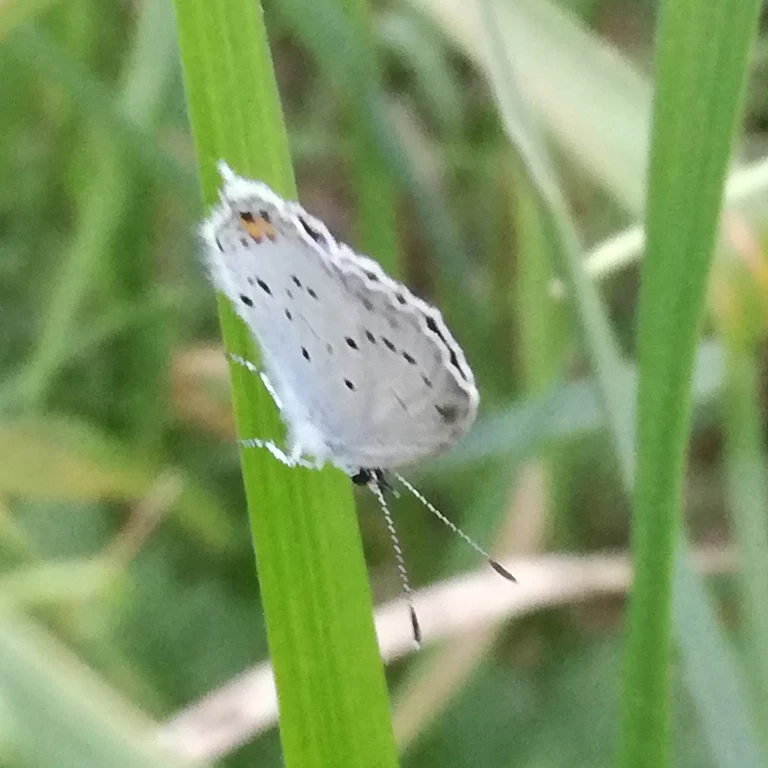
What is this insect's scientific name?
Cupido argiades (also Elkalyce argiades)
